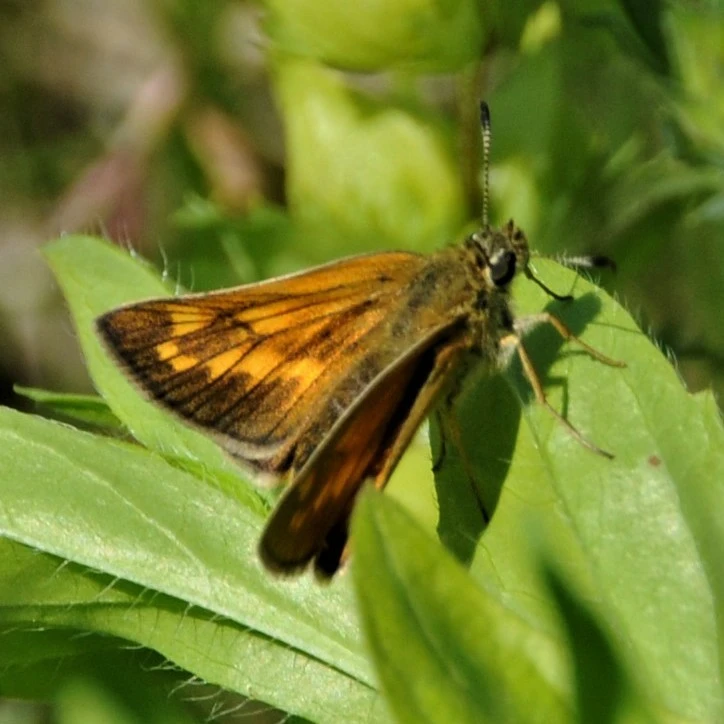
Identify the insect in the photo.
Ochlodes sylvanus (also Ochlodes venata)
